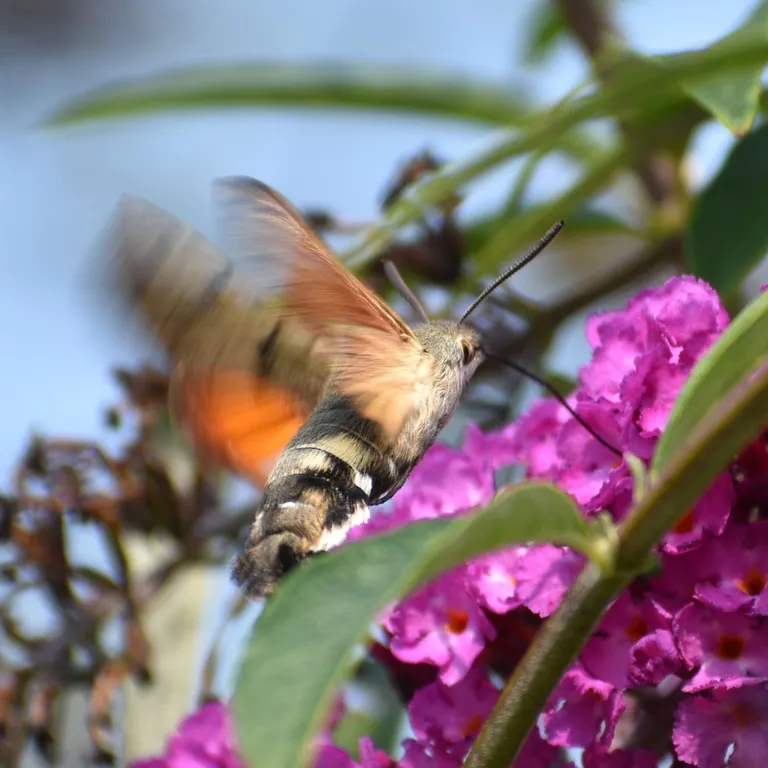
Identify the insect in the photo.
Macroglossum stellatarum
